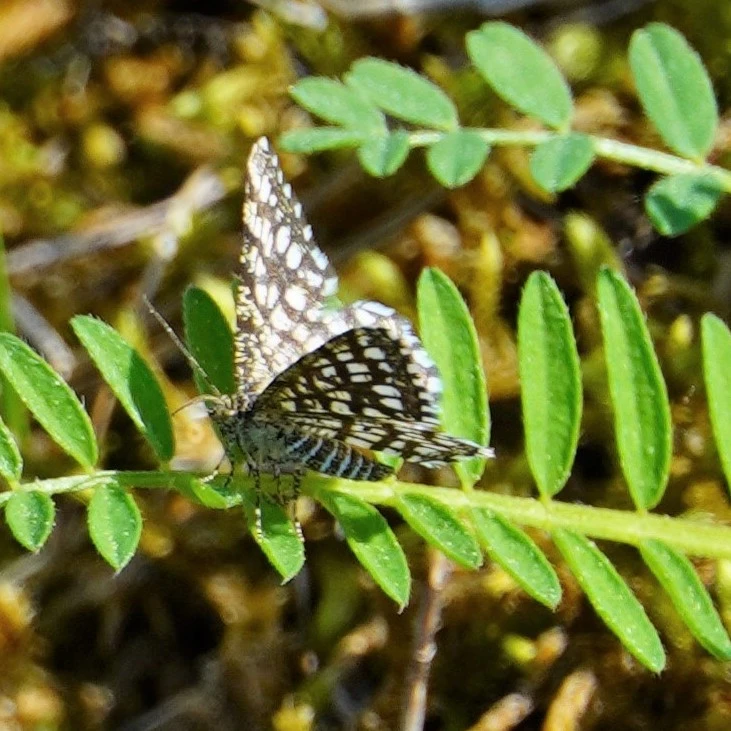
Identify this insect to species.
Chiasmia clathrata
